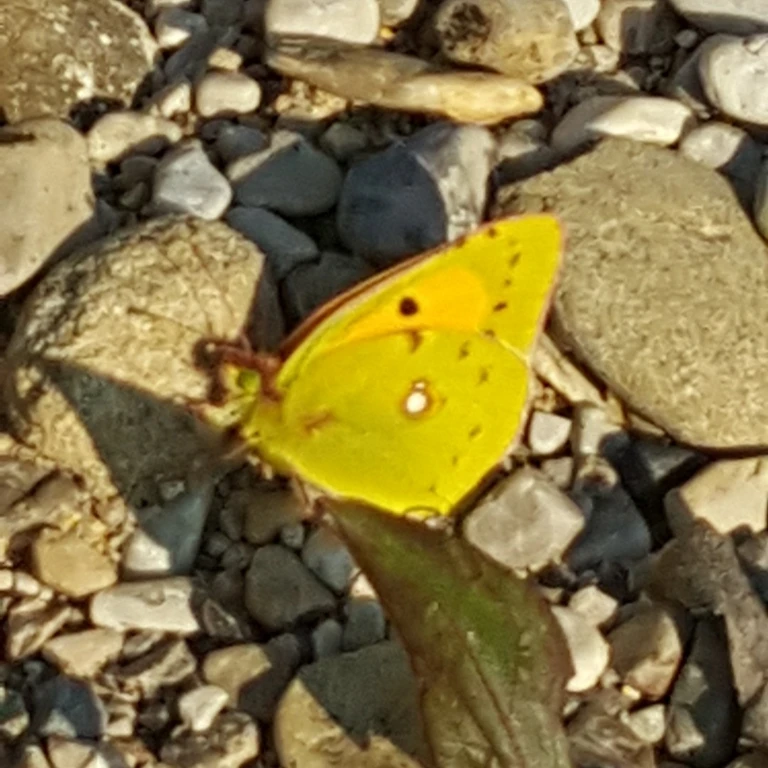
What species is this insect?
Colias croceus
